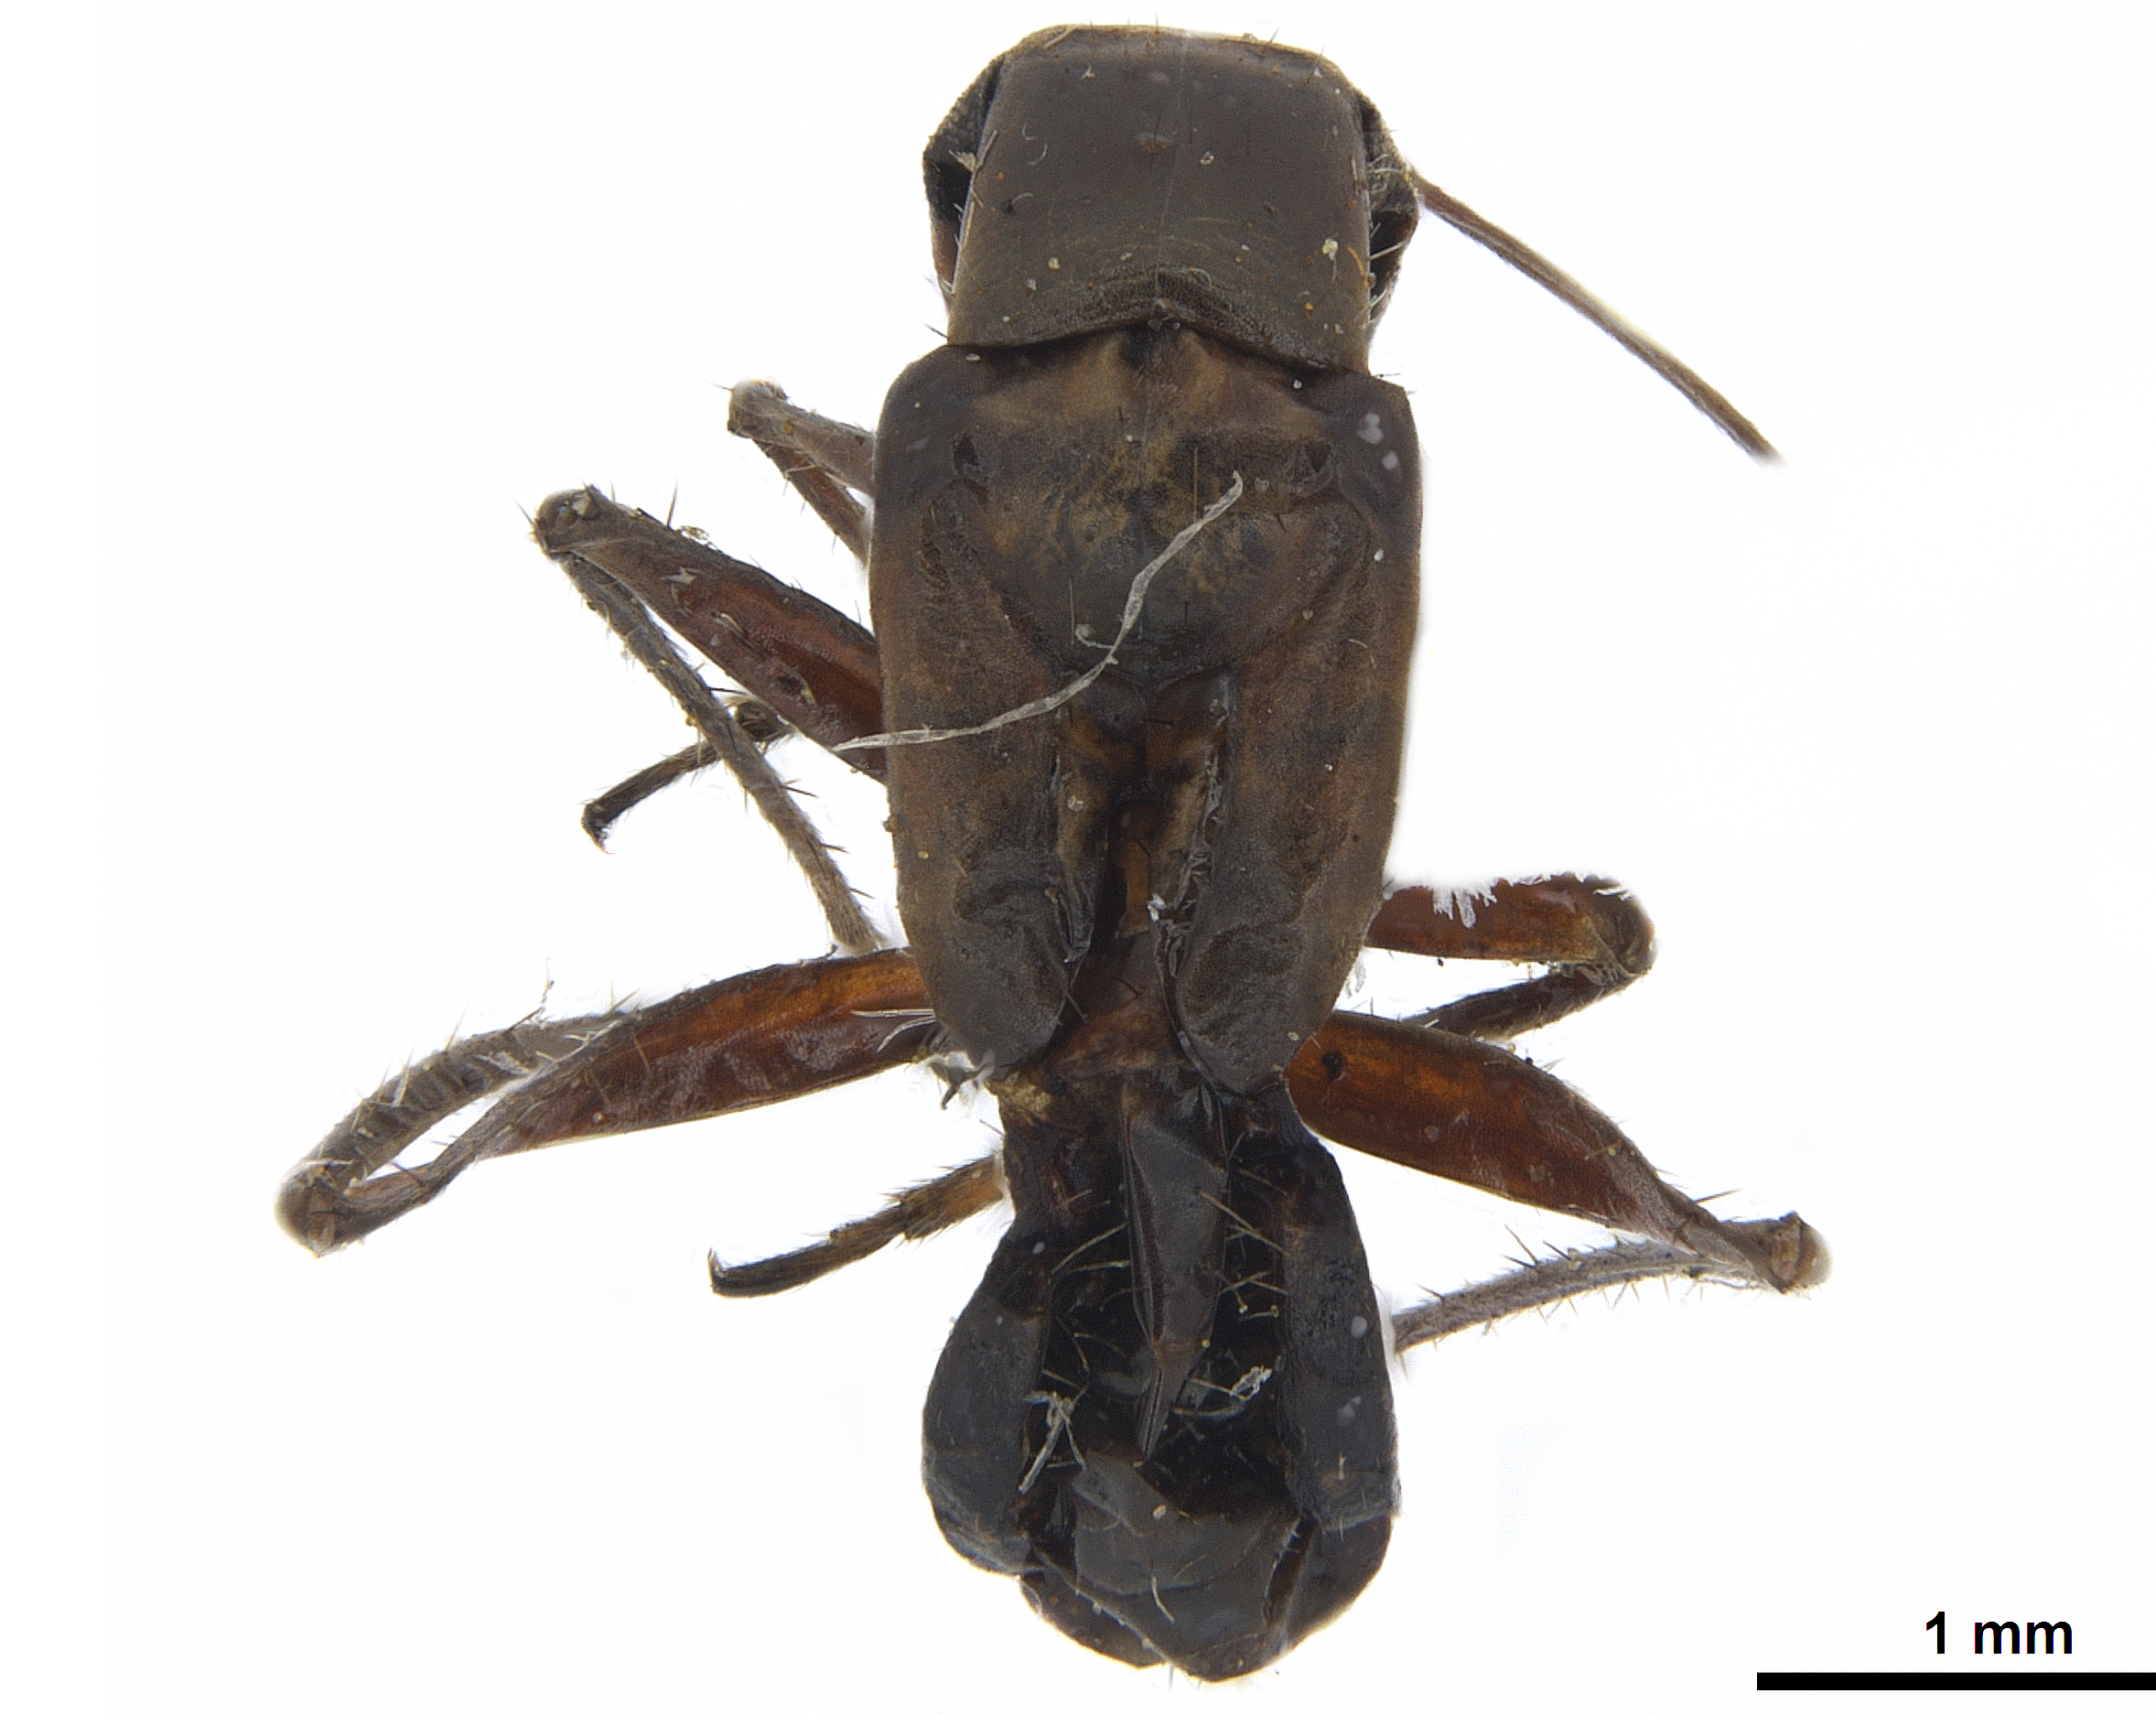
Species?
Barberiella formicoides
